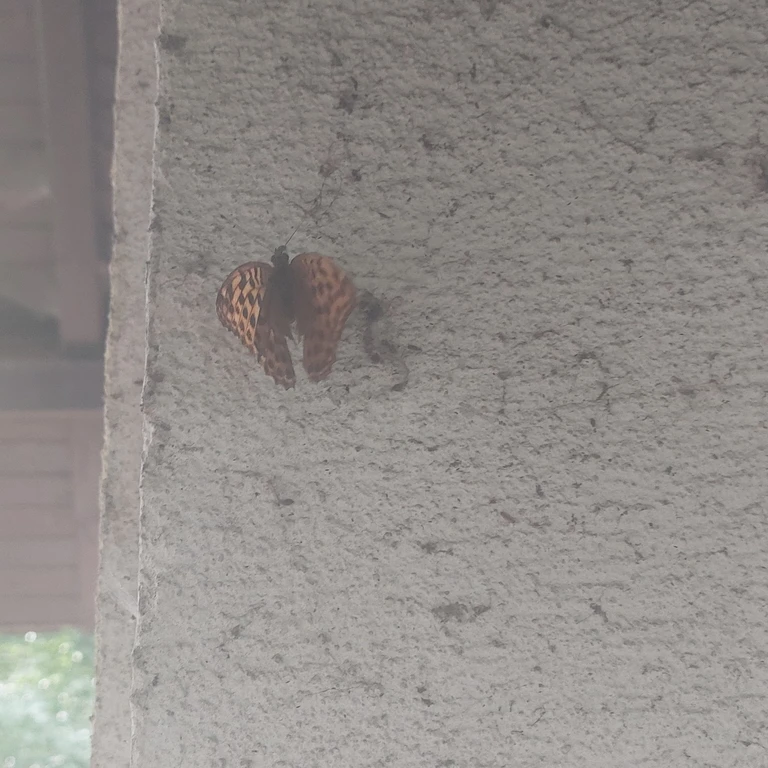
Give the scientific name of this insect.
Argynnis paphia
